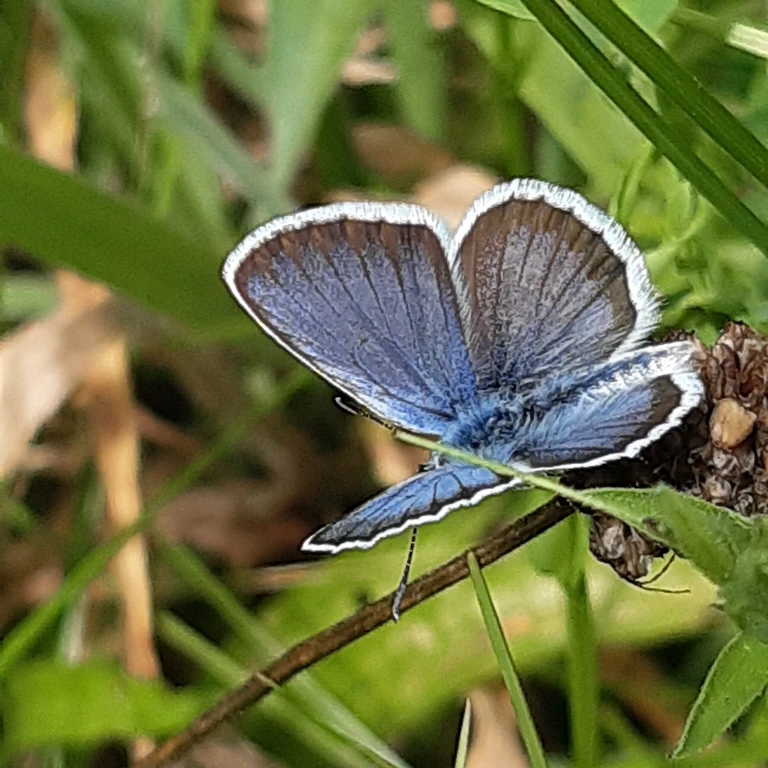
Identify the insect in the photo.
Plebejus argus
